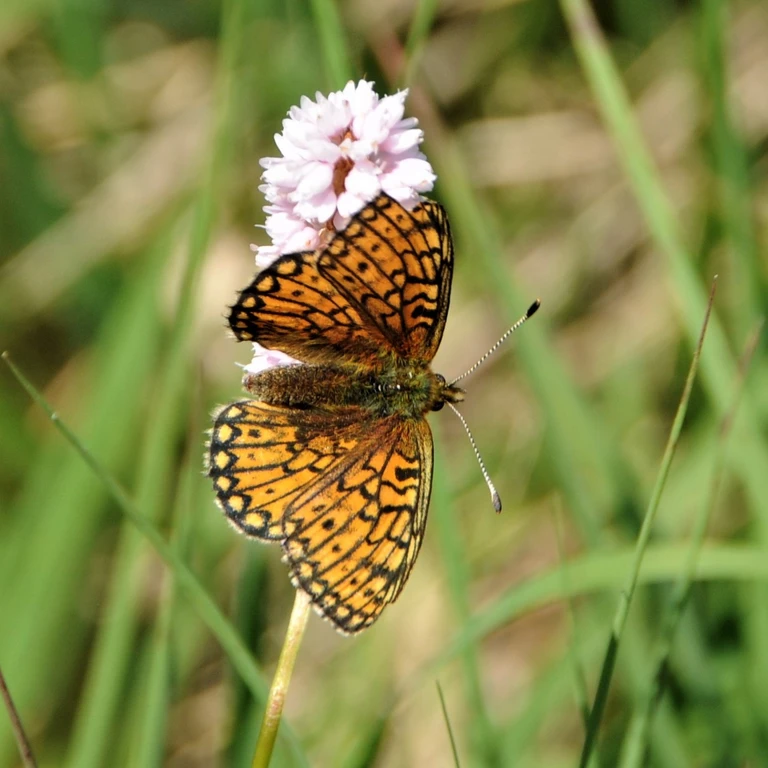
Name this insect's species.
Boloria eunomia
